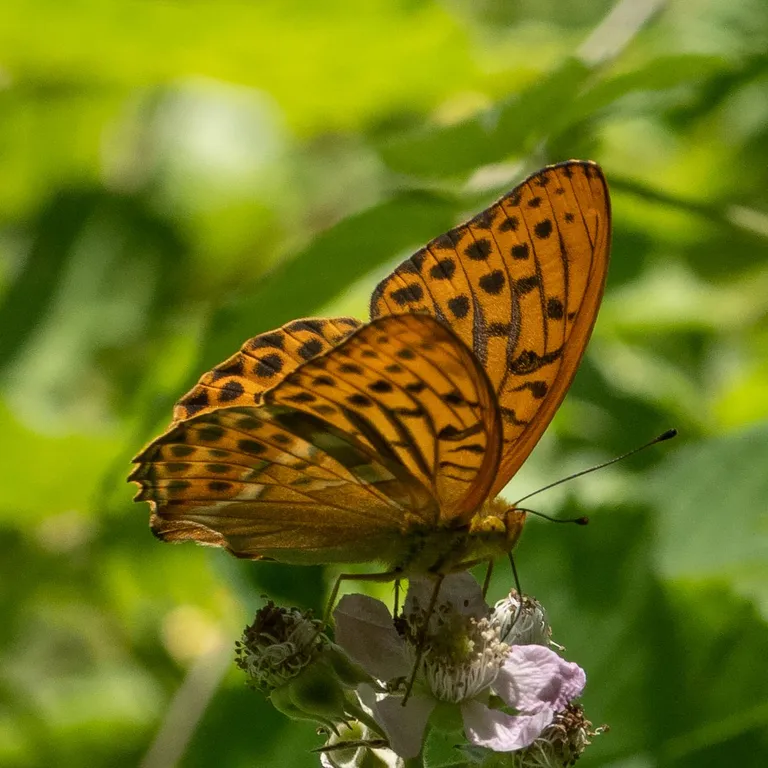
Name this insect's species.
Argynnis paphia
